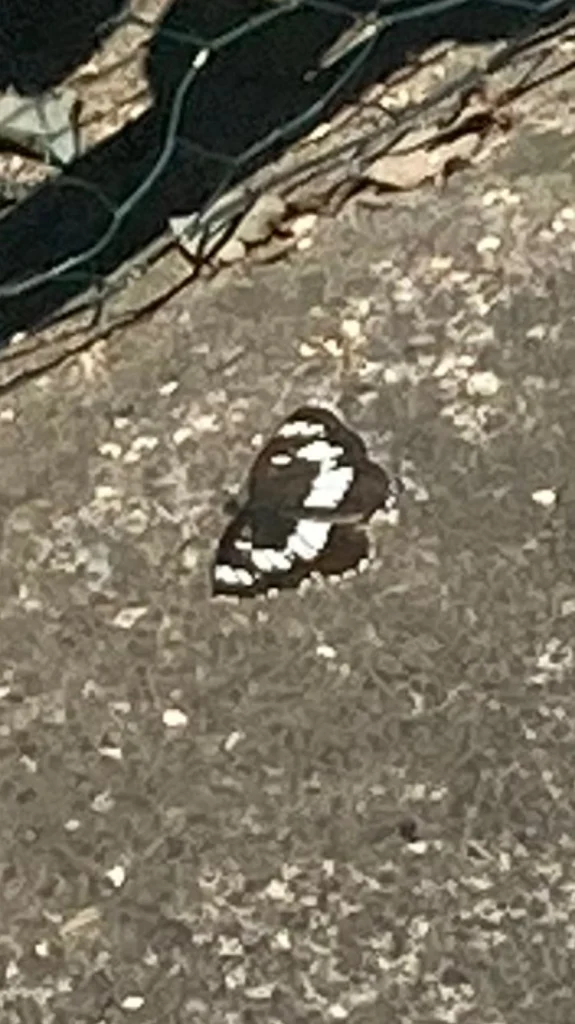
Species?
Neptis rivularis
